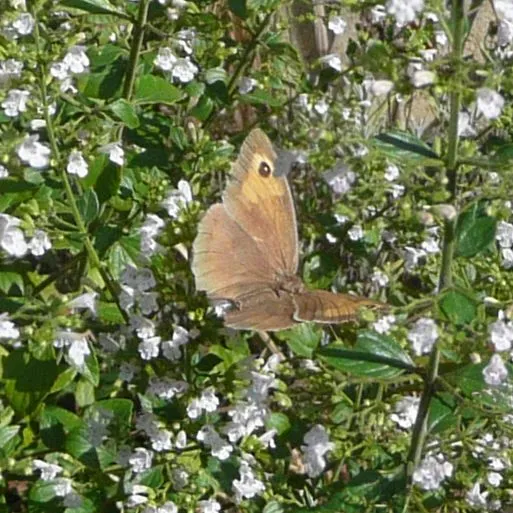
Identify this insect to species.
Maniola jurtina
